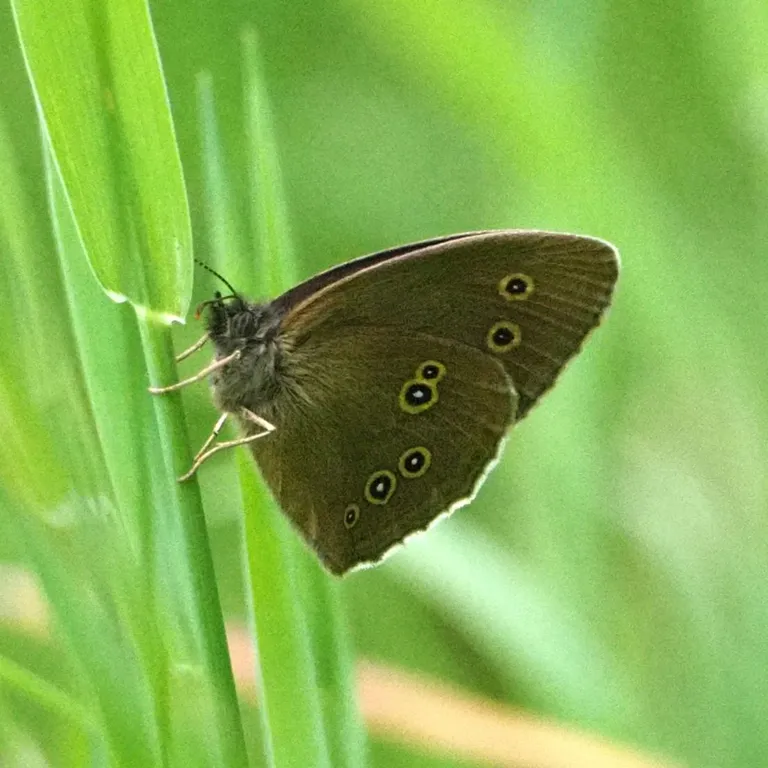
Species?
Aphantopus hyperantus
